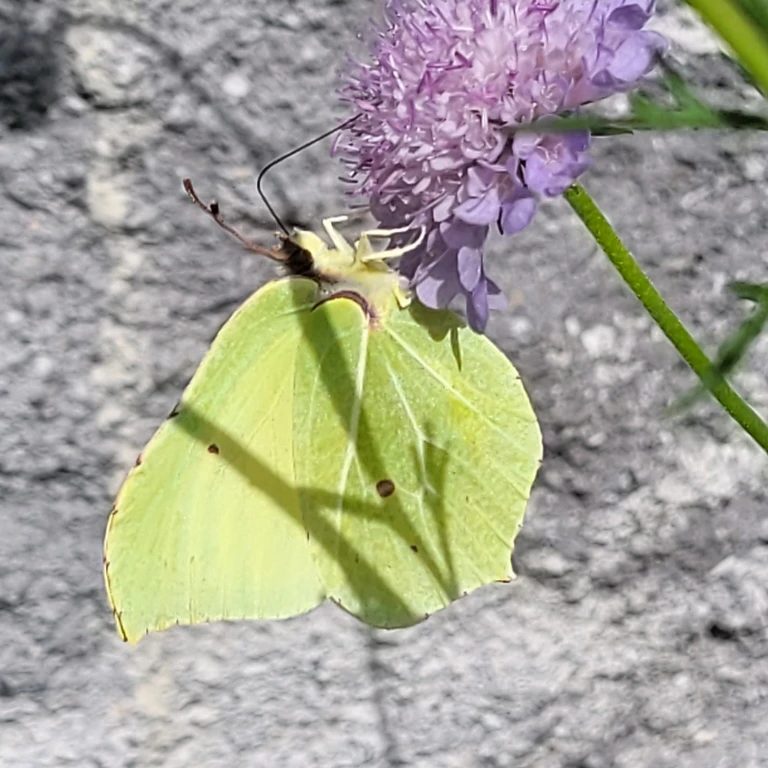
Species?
Gonepteryx rhamni
